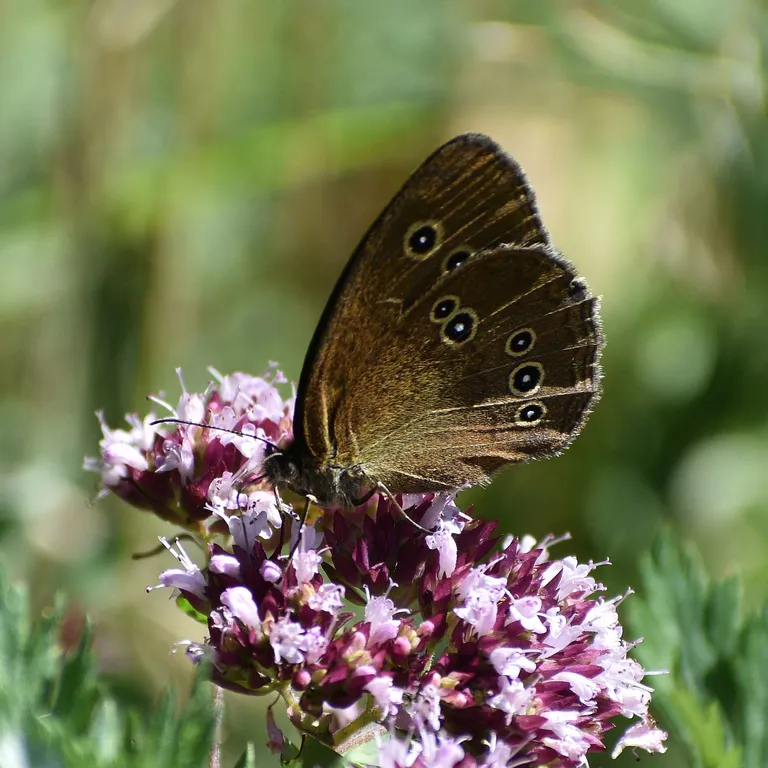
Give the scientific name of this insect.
Aphantopus hyperantus
